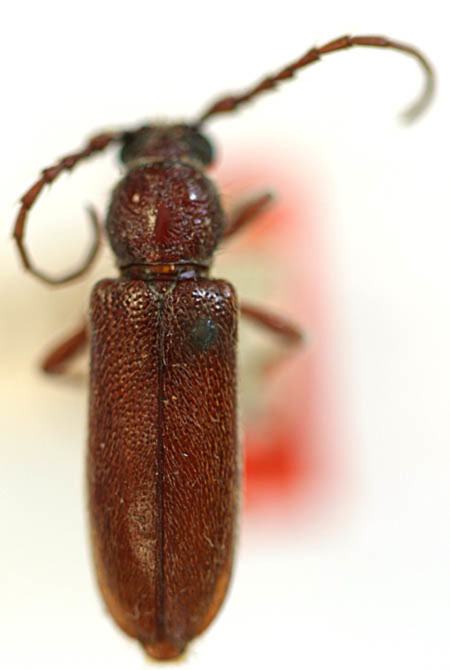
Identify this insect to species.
Eustromula validum (also Anoplium politum)
